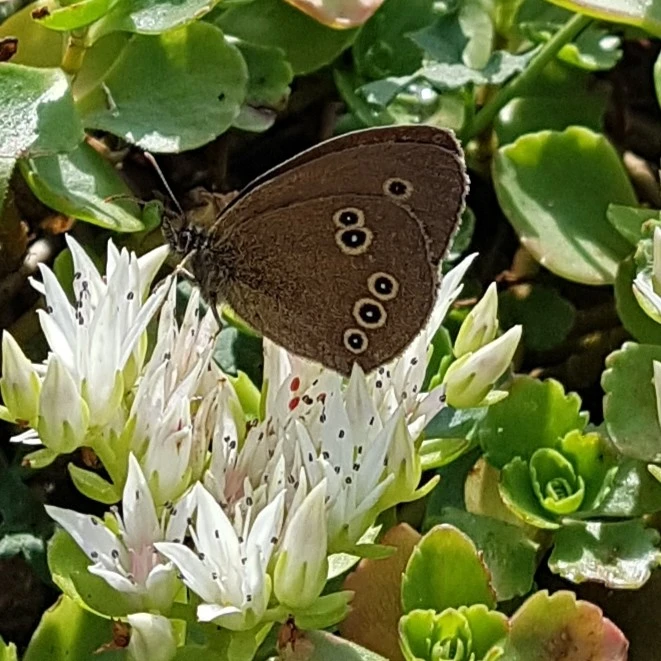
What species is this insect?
Aphantopus hyperantus
